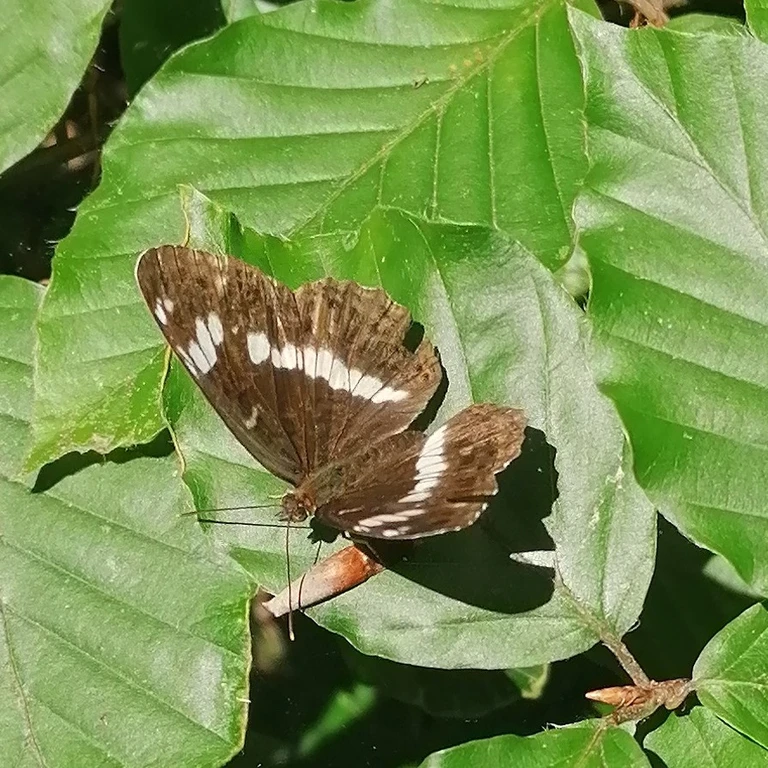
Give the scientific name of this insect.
Limenitis camilla (also Ladoga camilla)
